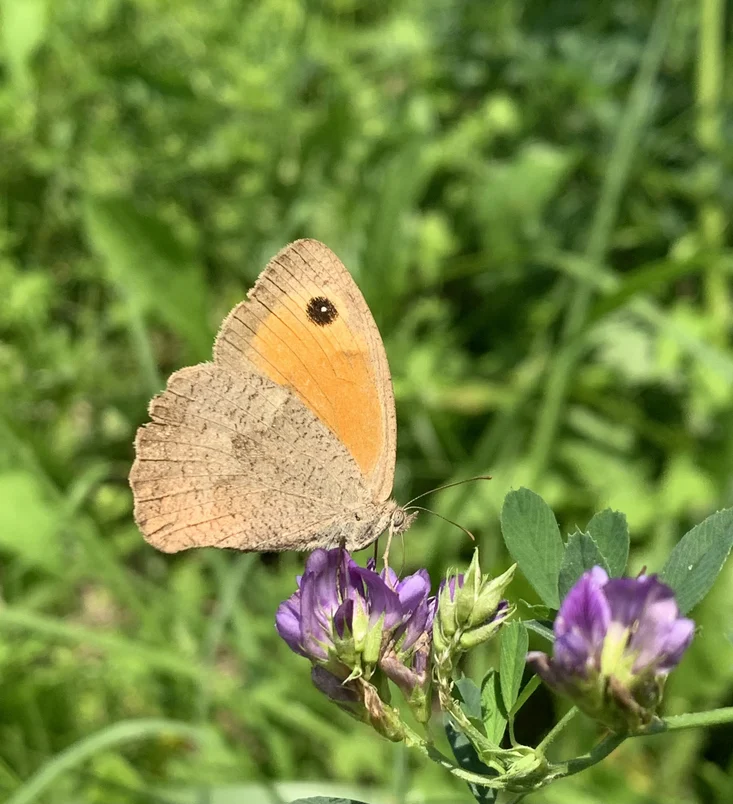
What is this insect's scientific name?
Maniola jurtina
